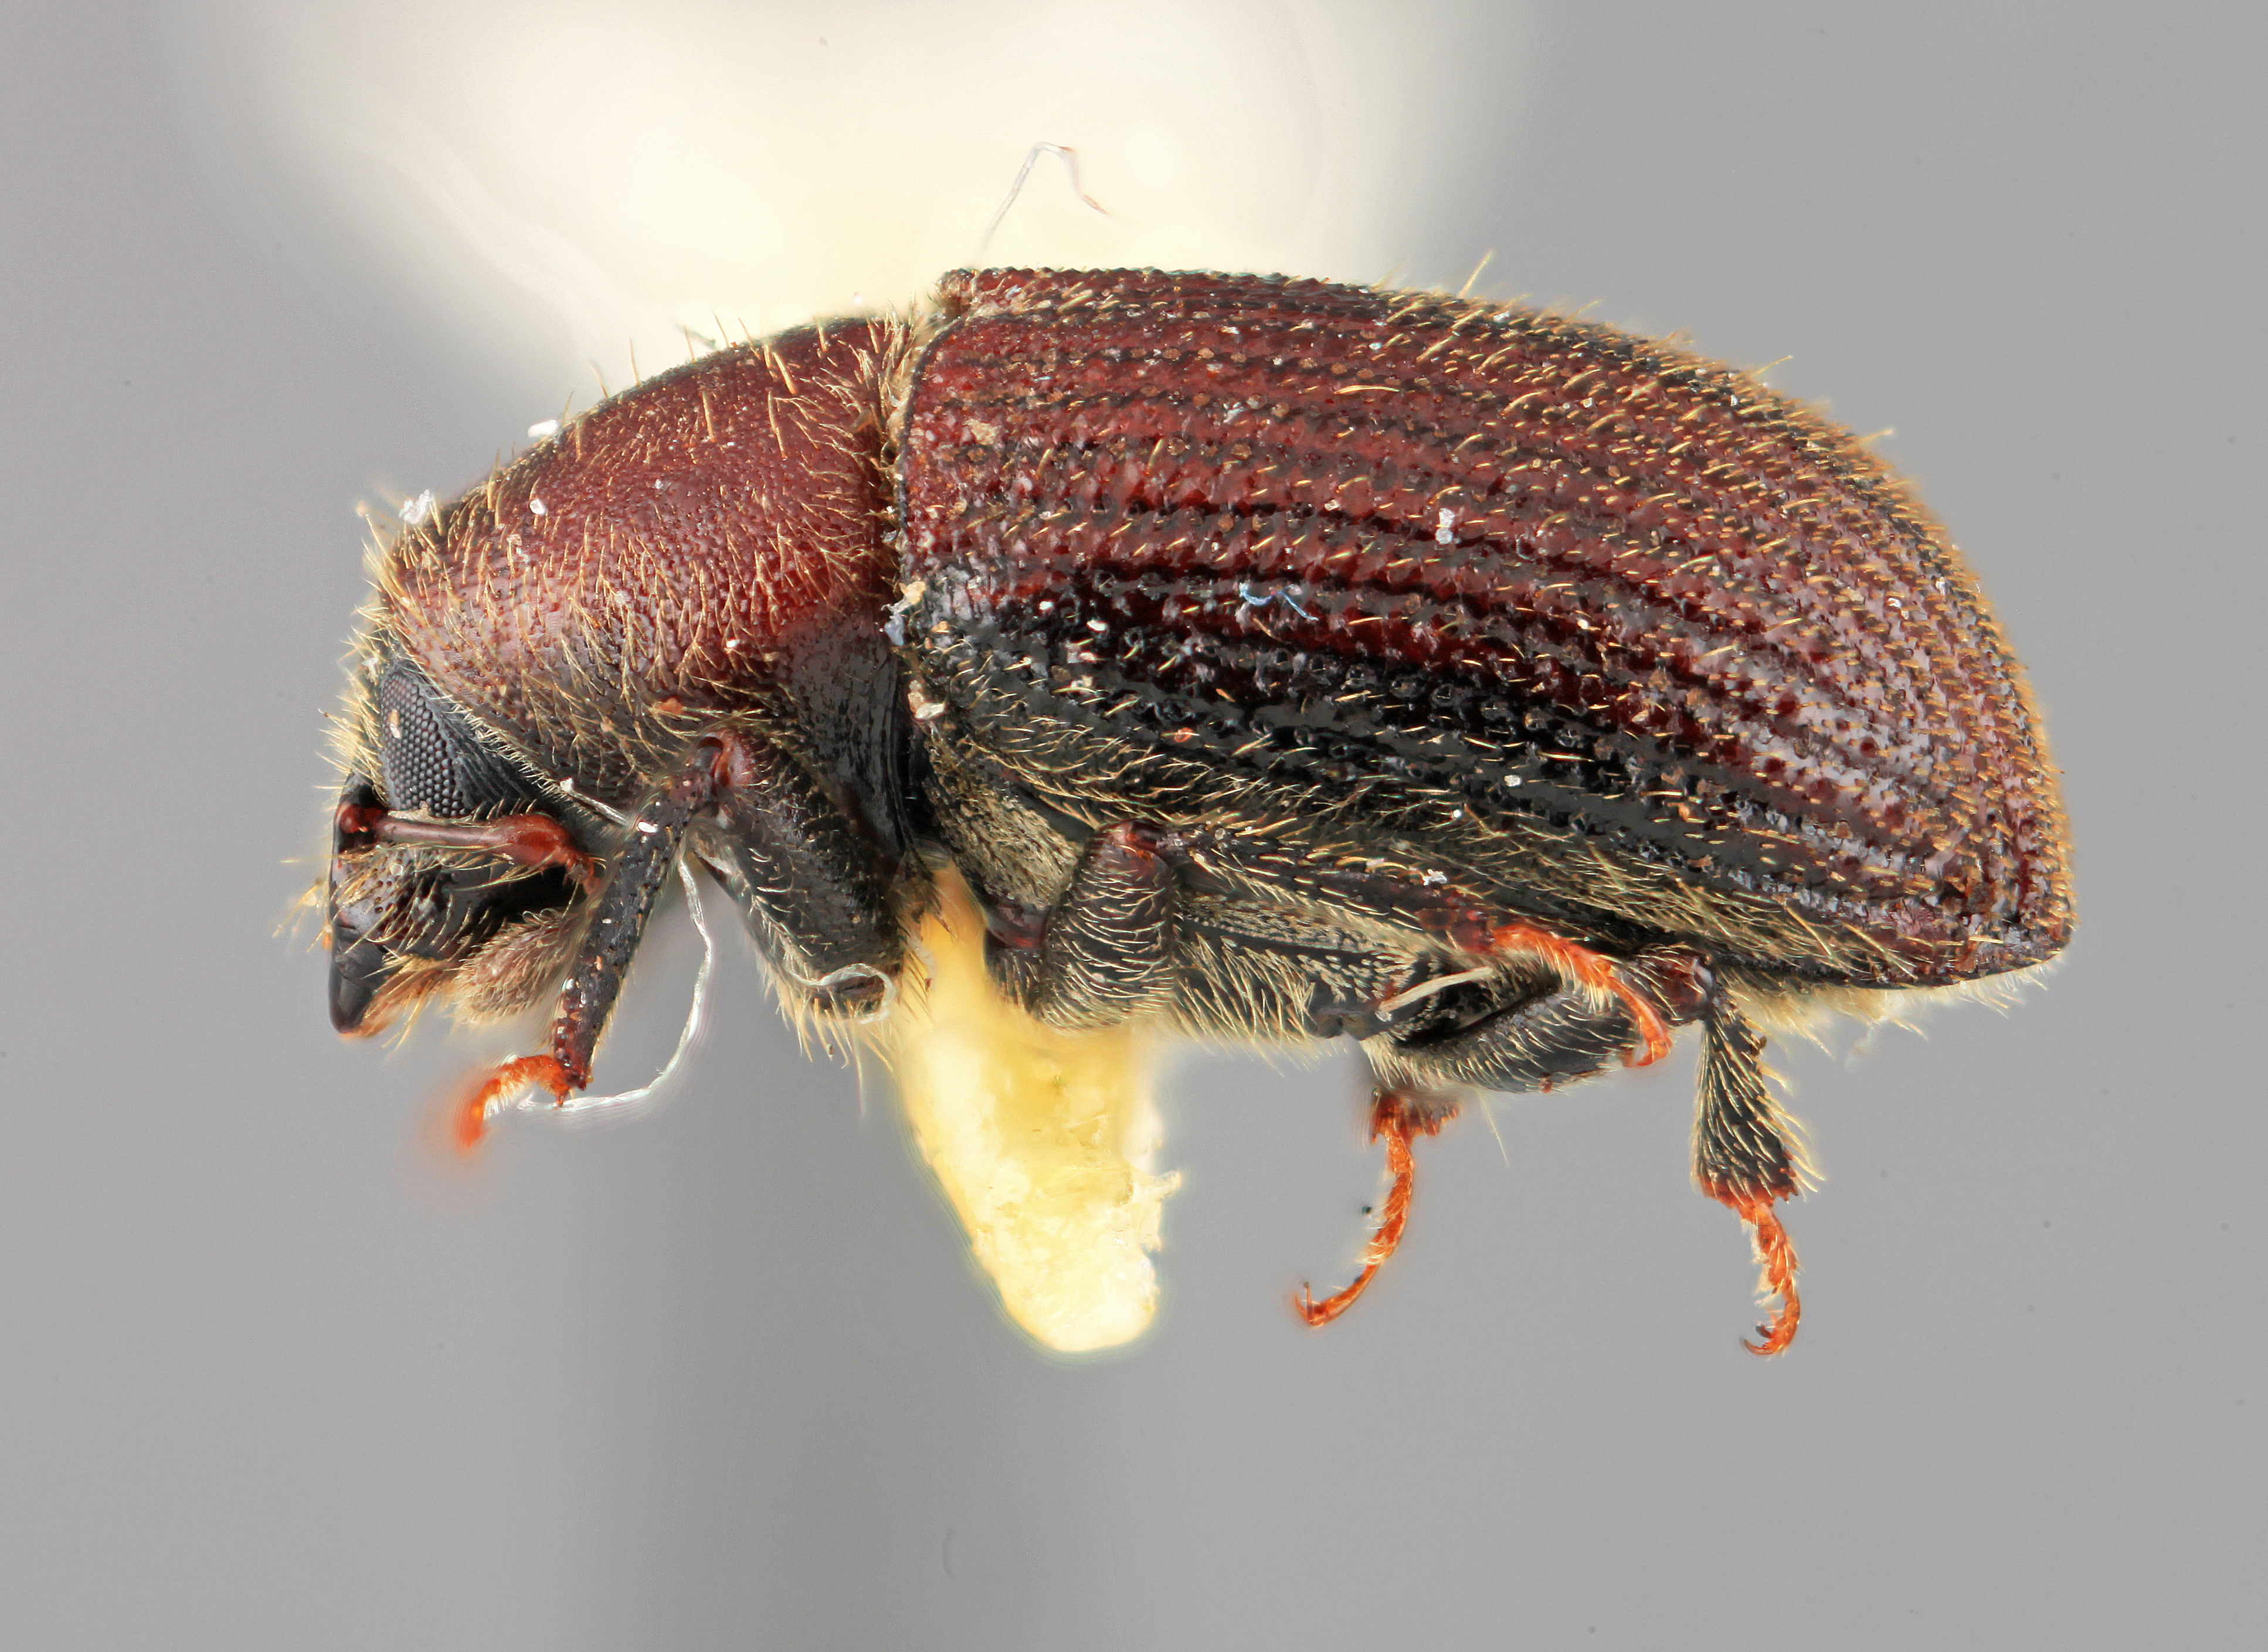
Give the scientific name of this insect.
Phloeotribus atavus
